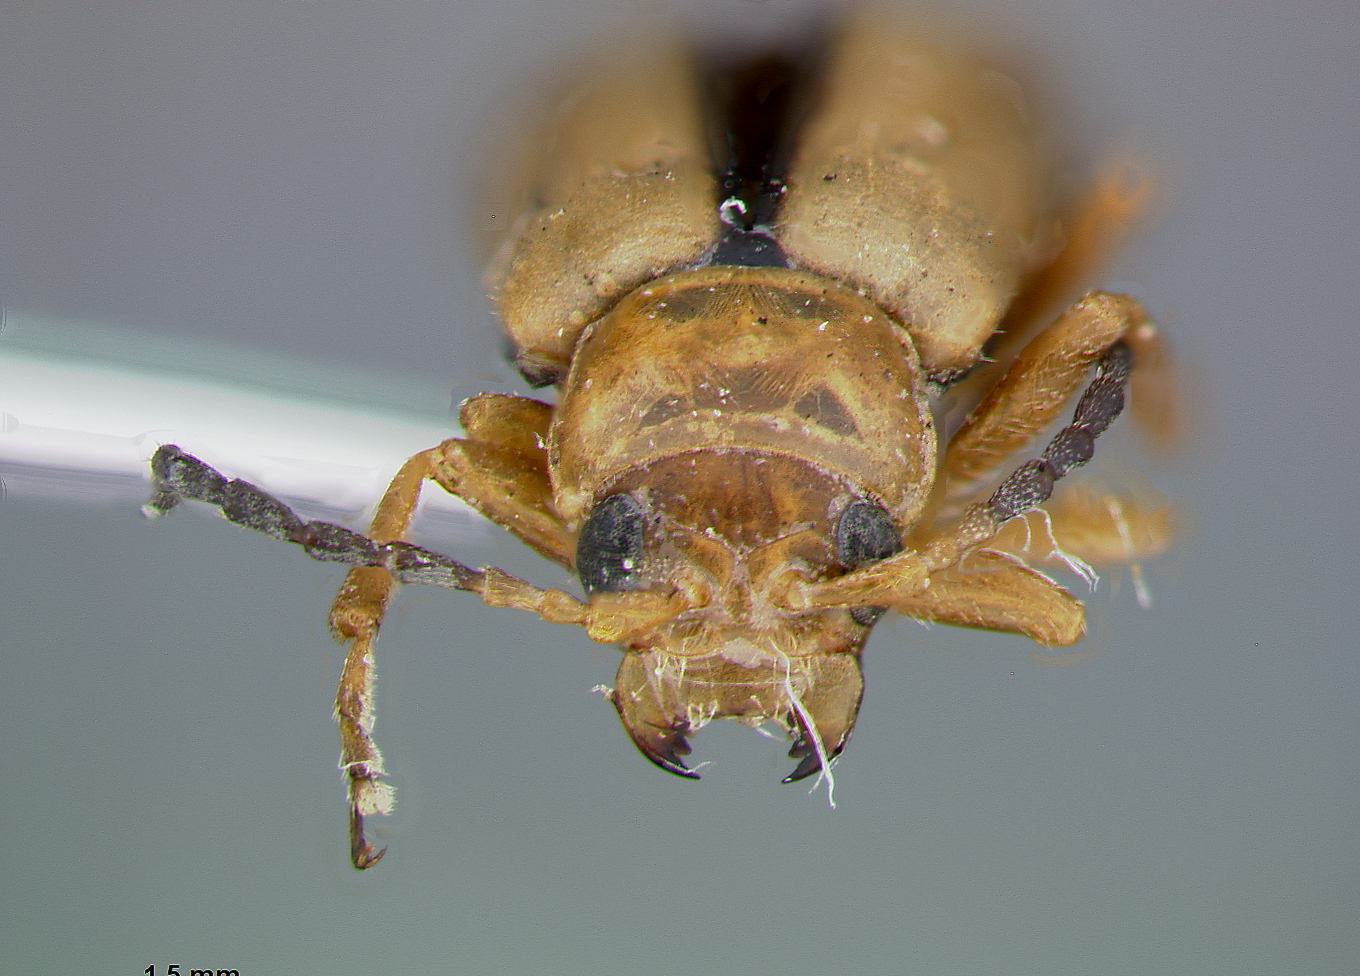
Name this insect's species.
Luperodes nebrodes
